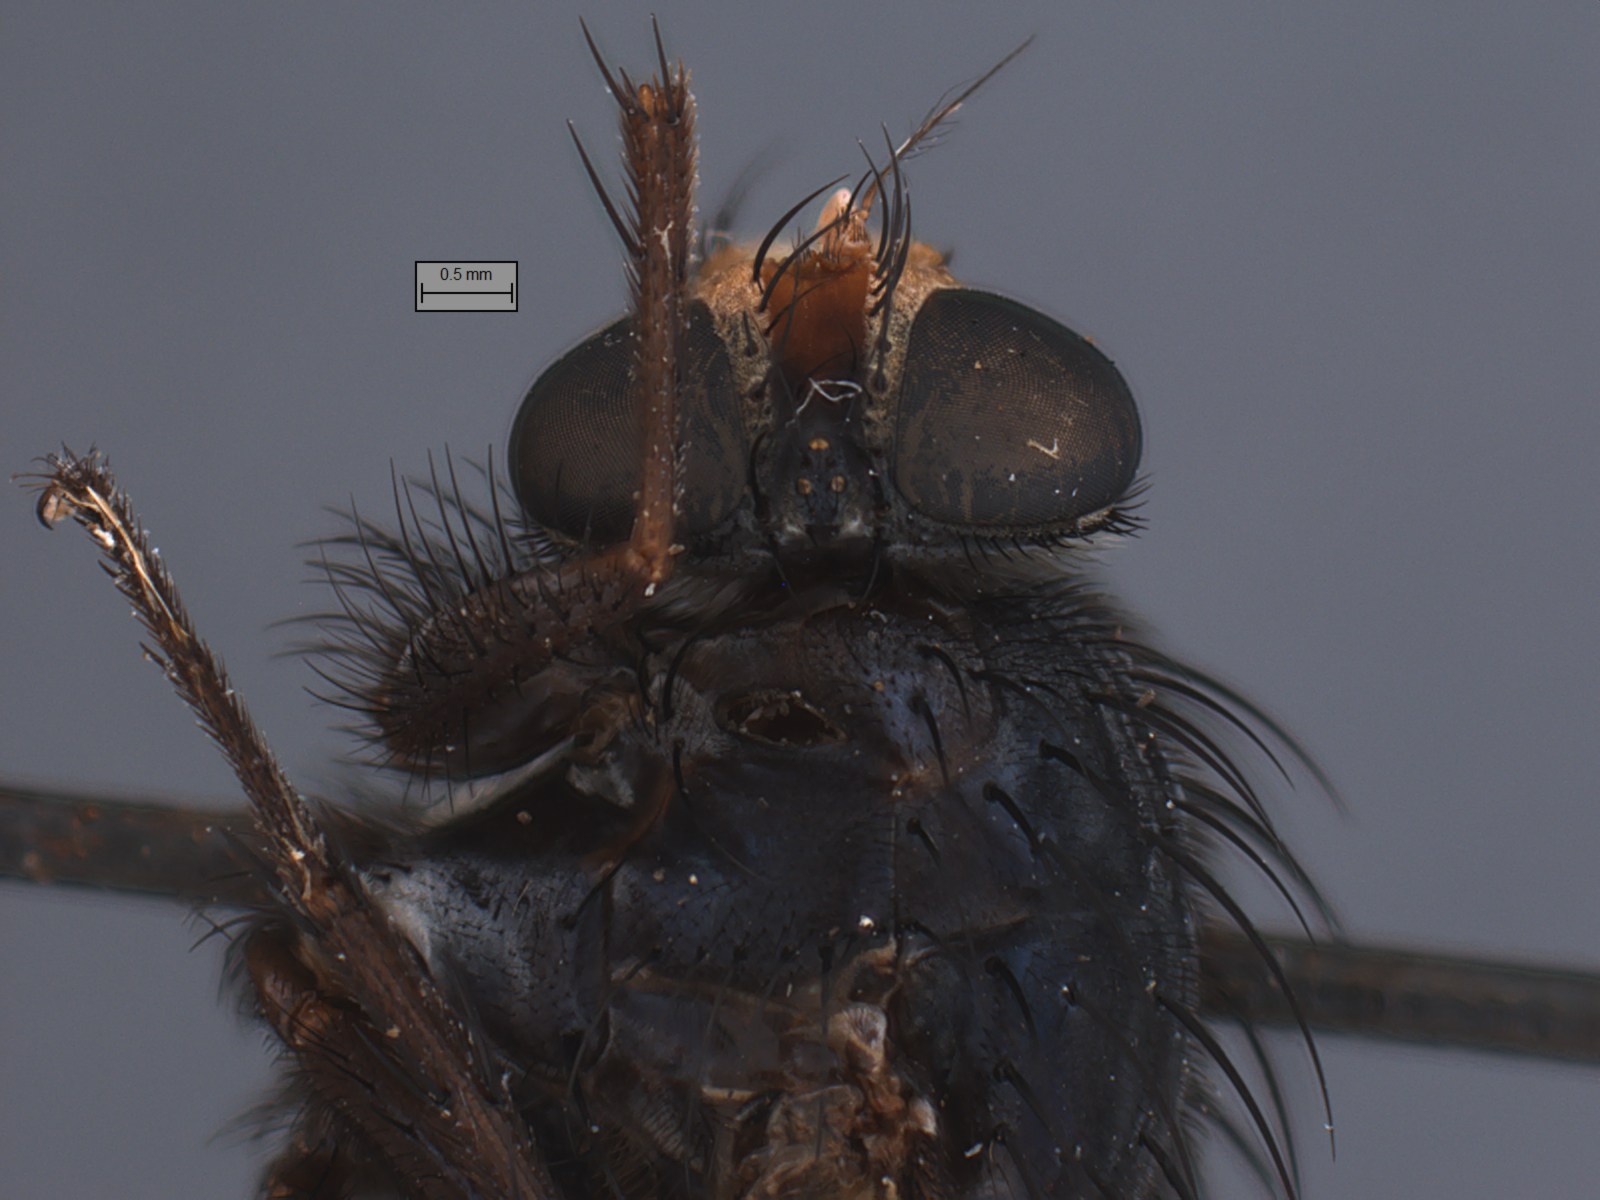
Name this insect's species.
Henriquella spicata
